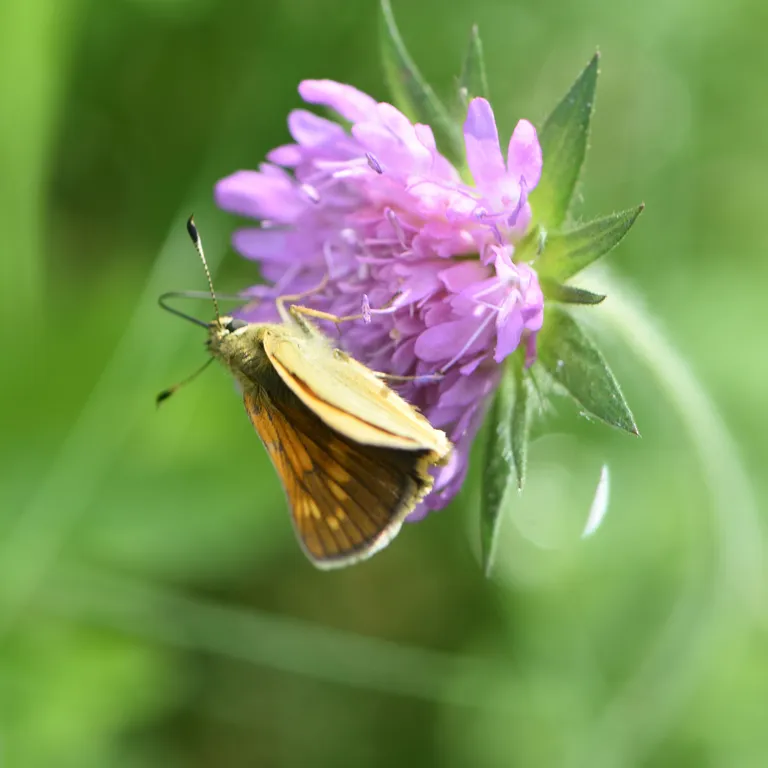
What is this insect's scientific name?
Ochlodes sylvanus (also Ochlodes venata)
